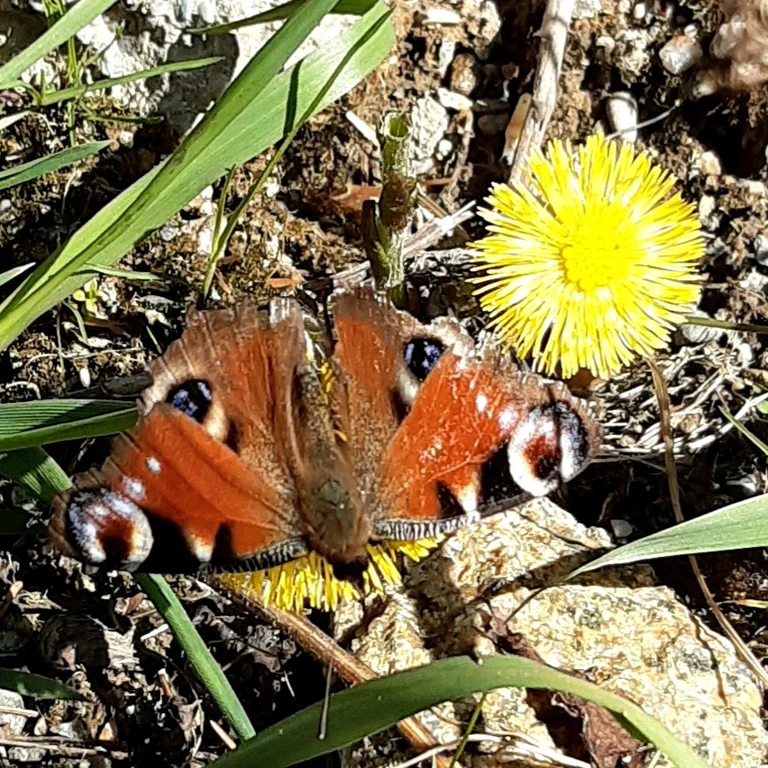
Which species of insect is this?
Aglais io
